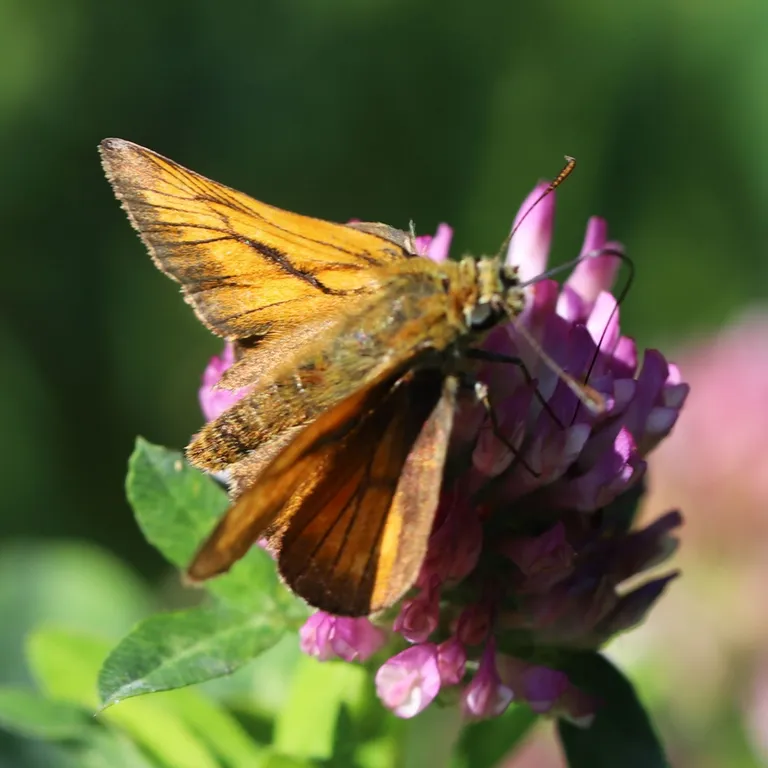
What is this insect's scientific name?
Ochlodes sylvanus (also Ochlodes venata)
